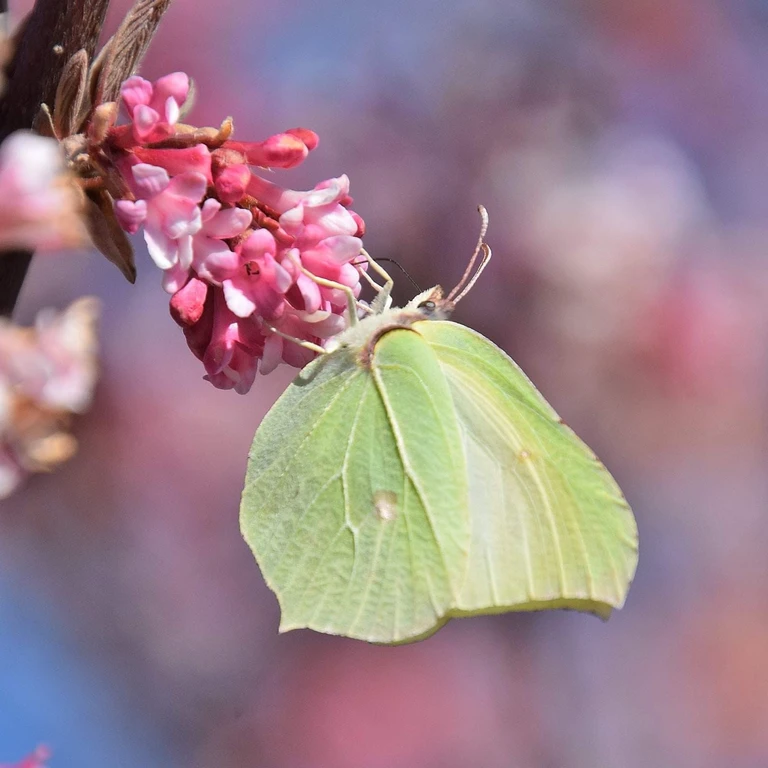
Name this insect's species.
Gonepteryx rhamni
